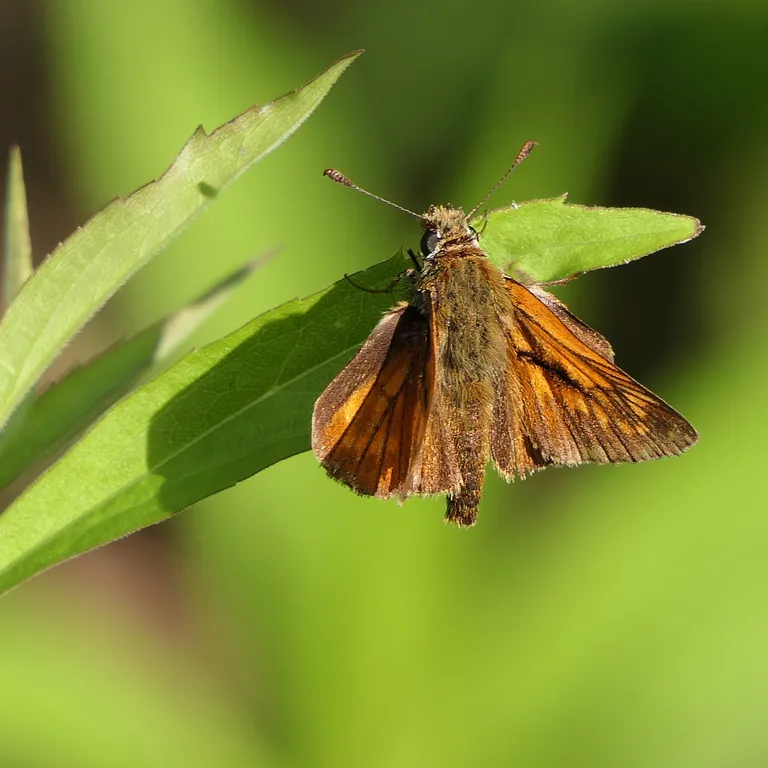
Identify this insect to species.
Ochlodes sylvanus (also Ochlodes venata)
